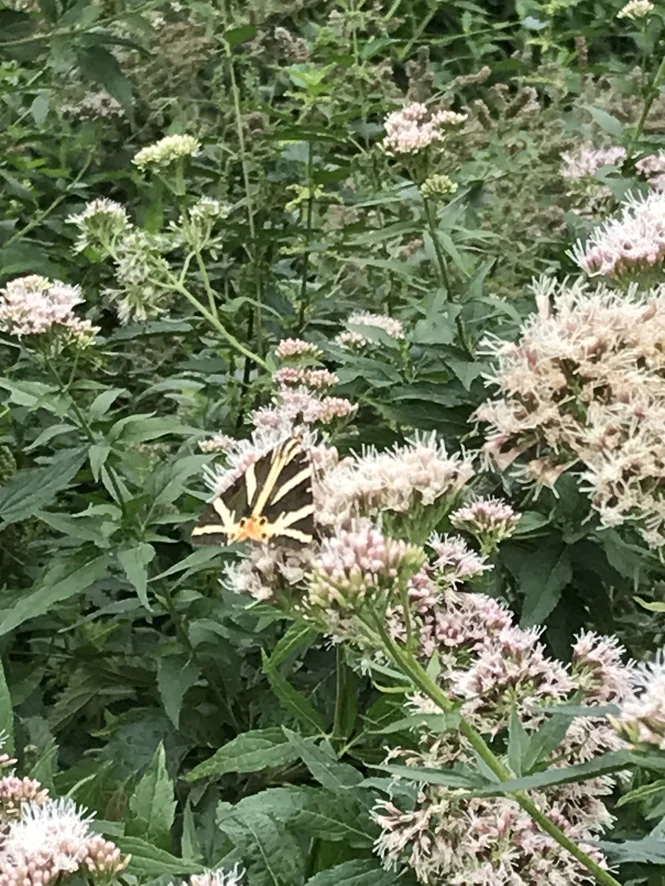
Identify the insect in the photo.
Euplagia quadripunctaria
